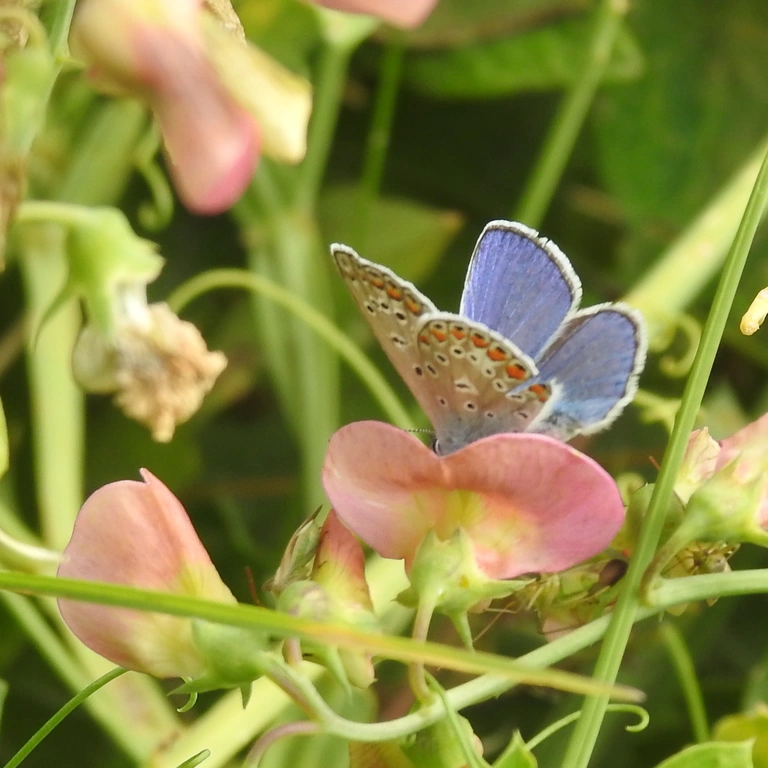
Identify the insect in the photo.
Polyommatus icarus
